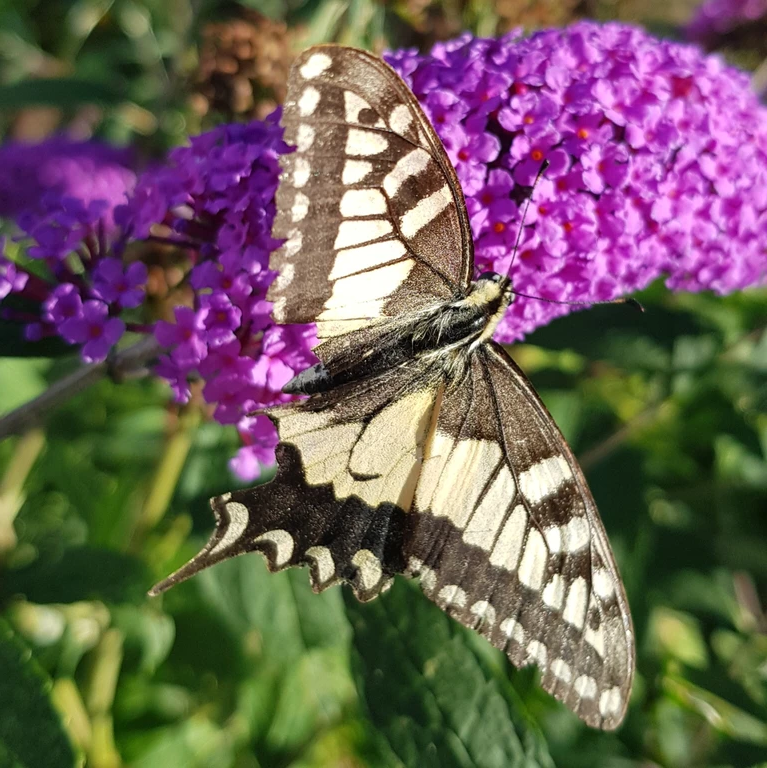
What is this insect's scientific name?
Papilio machaon
